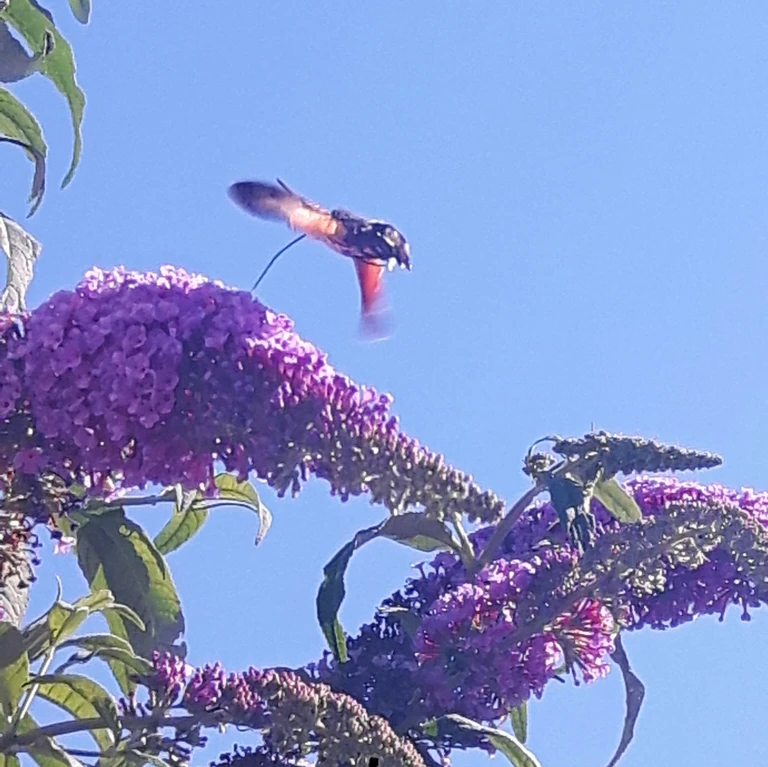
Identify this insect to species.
Macroglossum stellatarum
